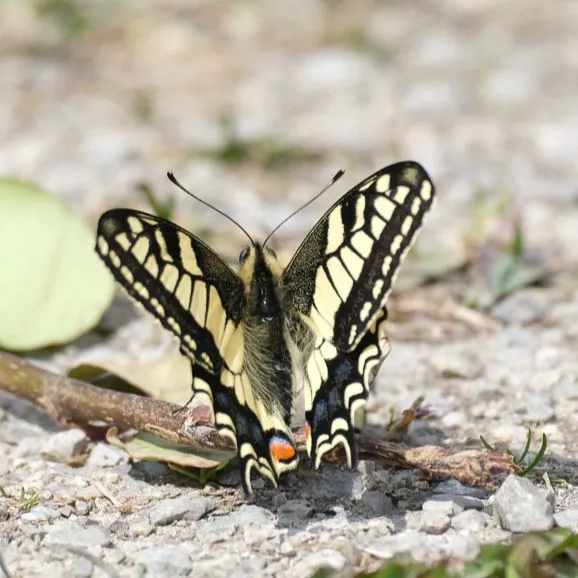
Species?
Papilio machaon
